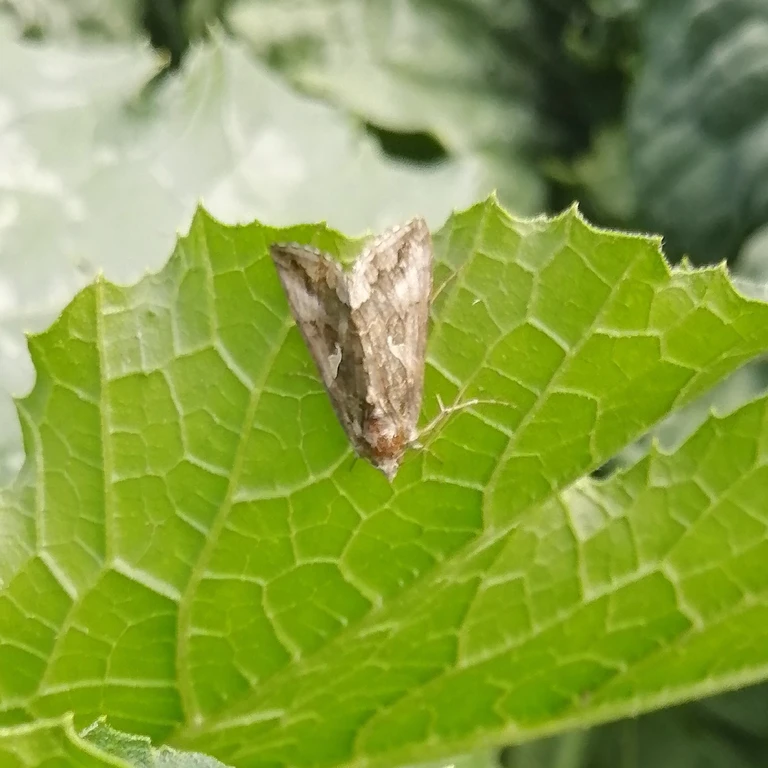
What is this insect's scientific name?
Autographa gamma
